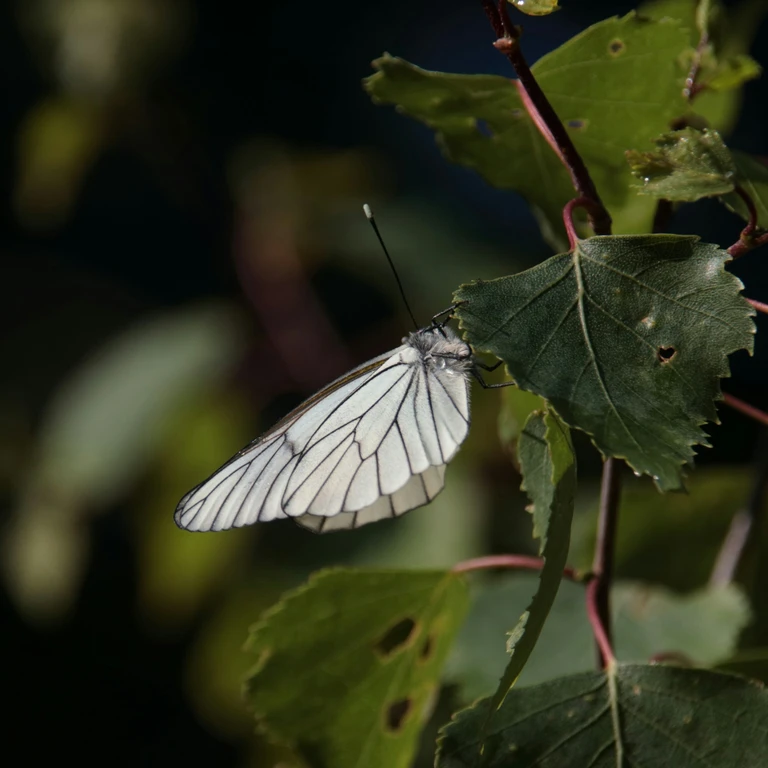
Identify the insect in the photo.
Aporia crataegi
